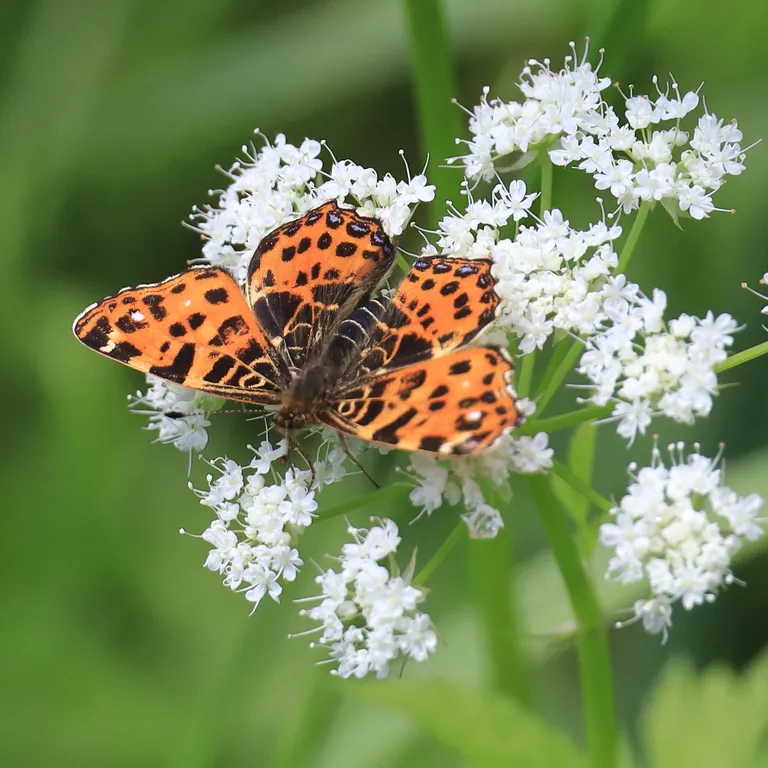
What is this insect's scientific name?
Araschnia levana
